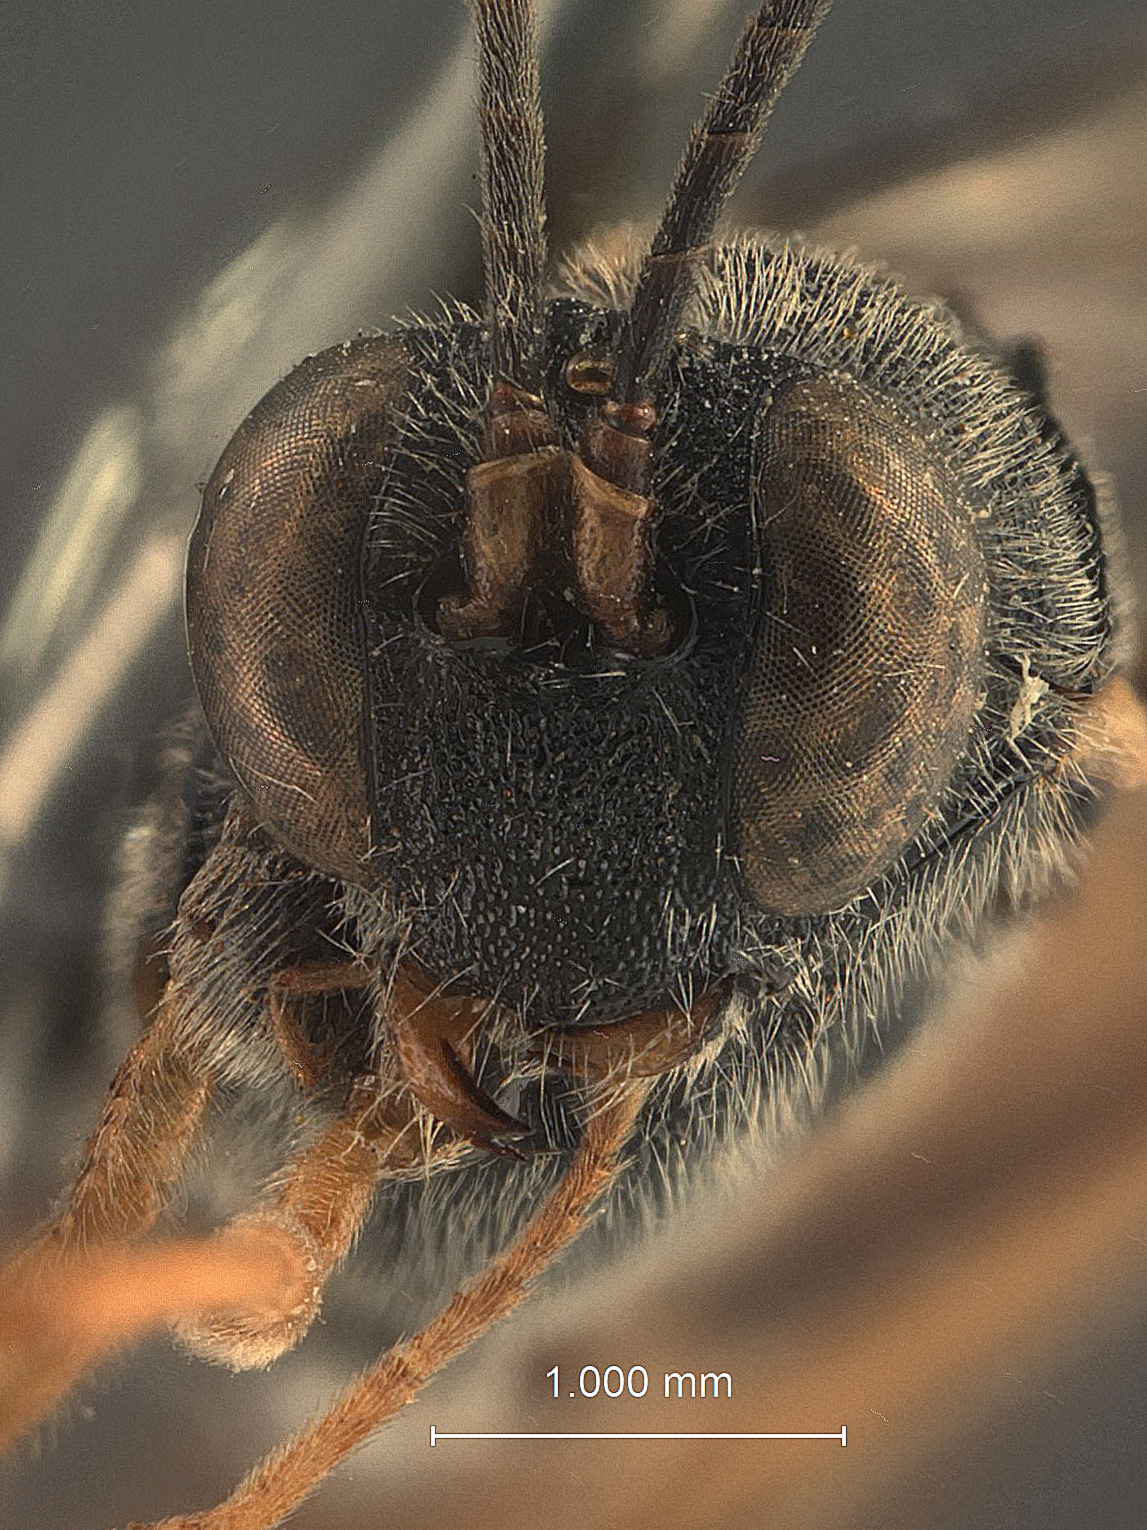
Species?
Venturia valelaminata
